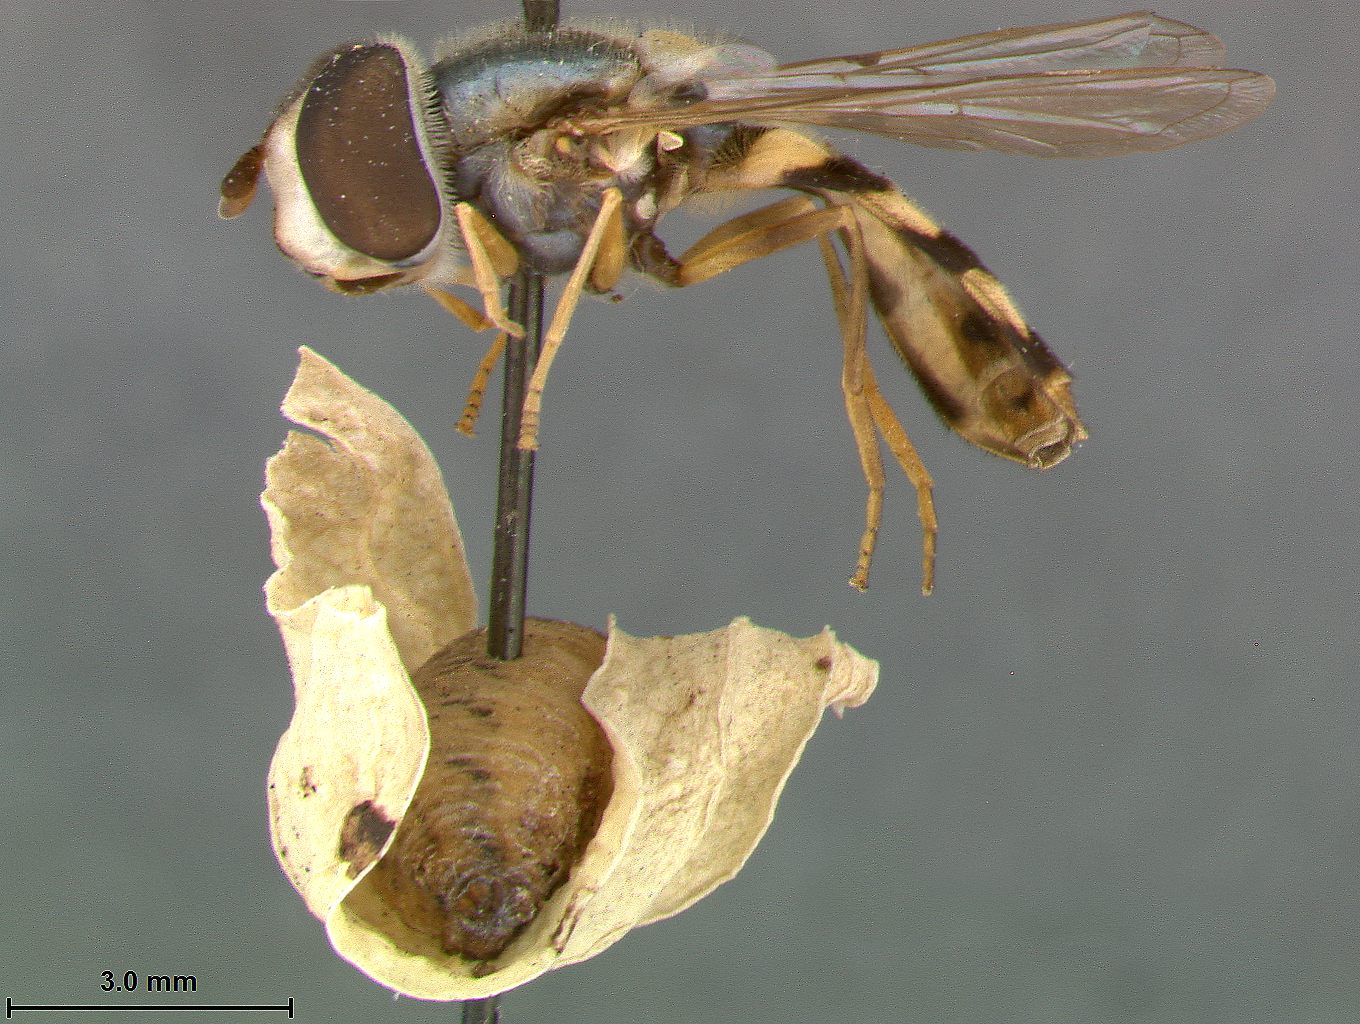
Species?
Syrphus medius
